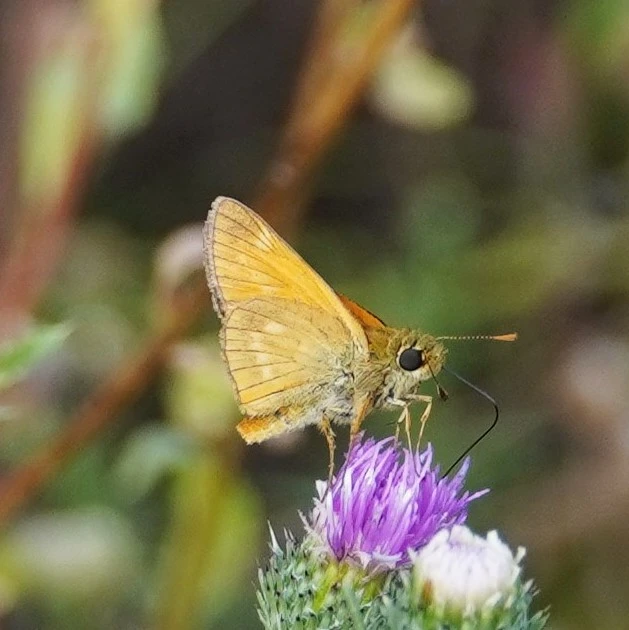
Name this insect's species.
Ochlodes sylvanus (also Ochlodes venata)
